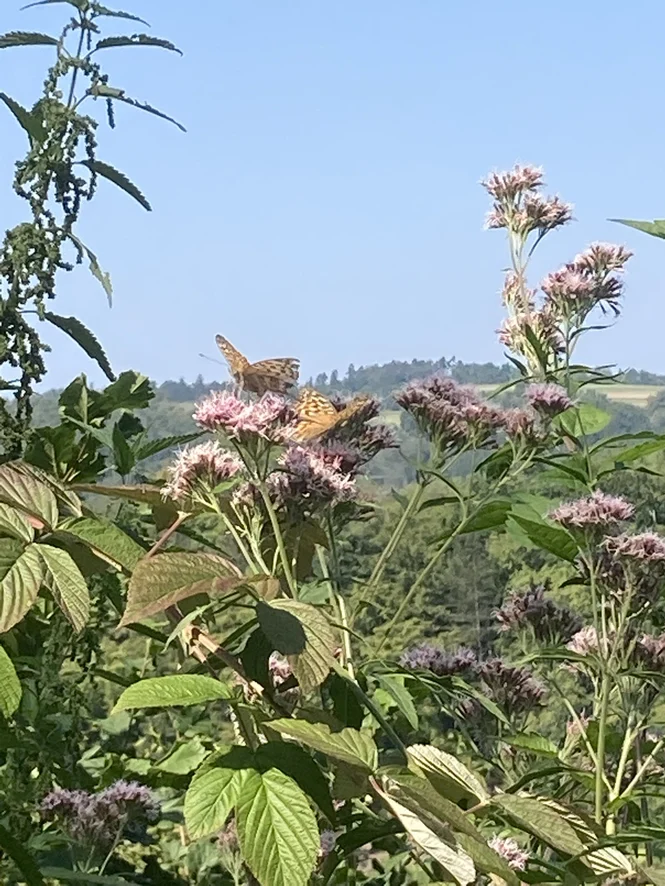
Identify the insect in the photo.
Argynnis paphia
